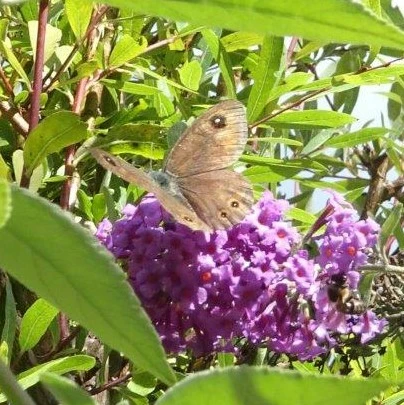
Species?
Lasiommata maera (also Pararge maera)
